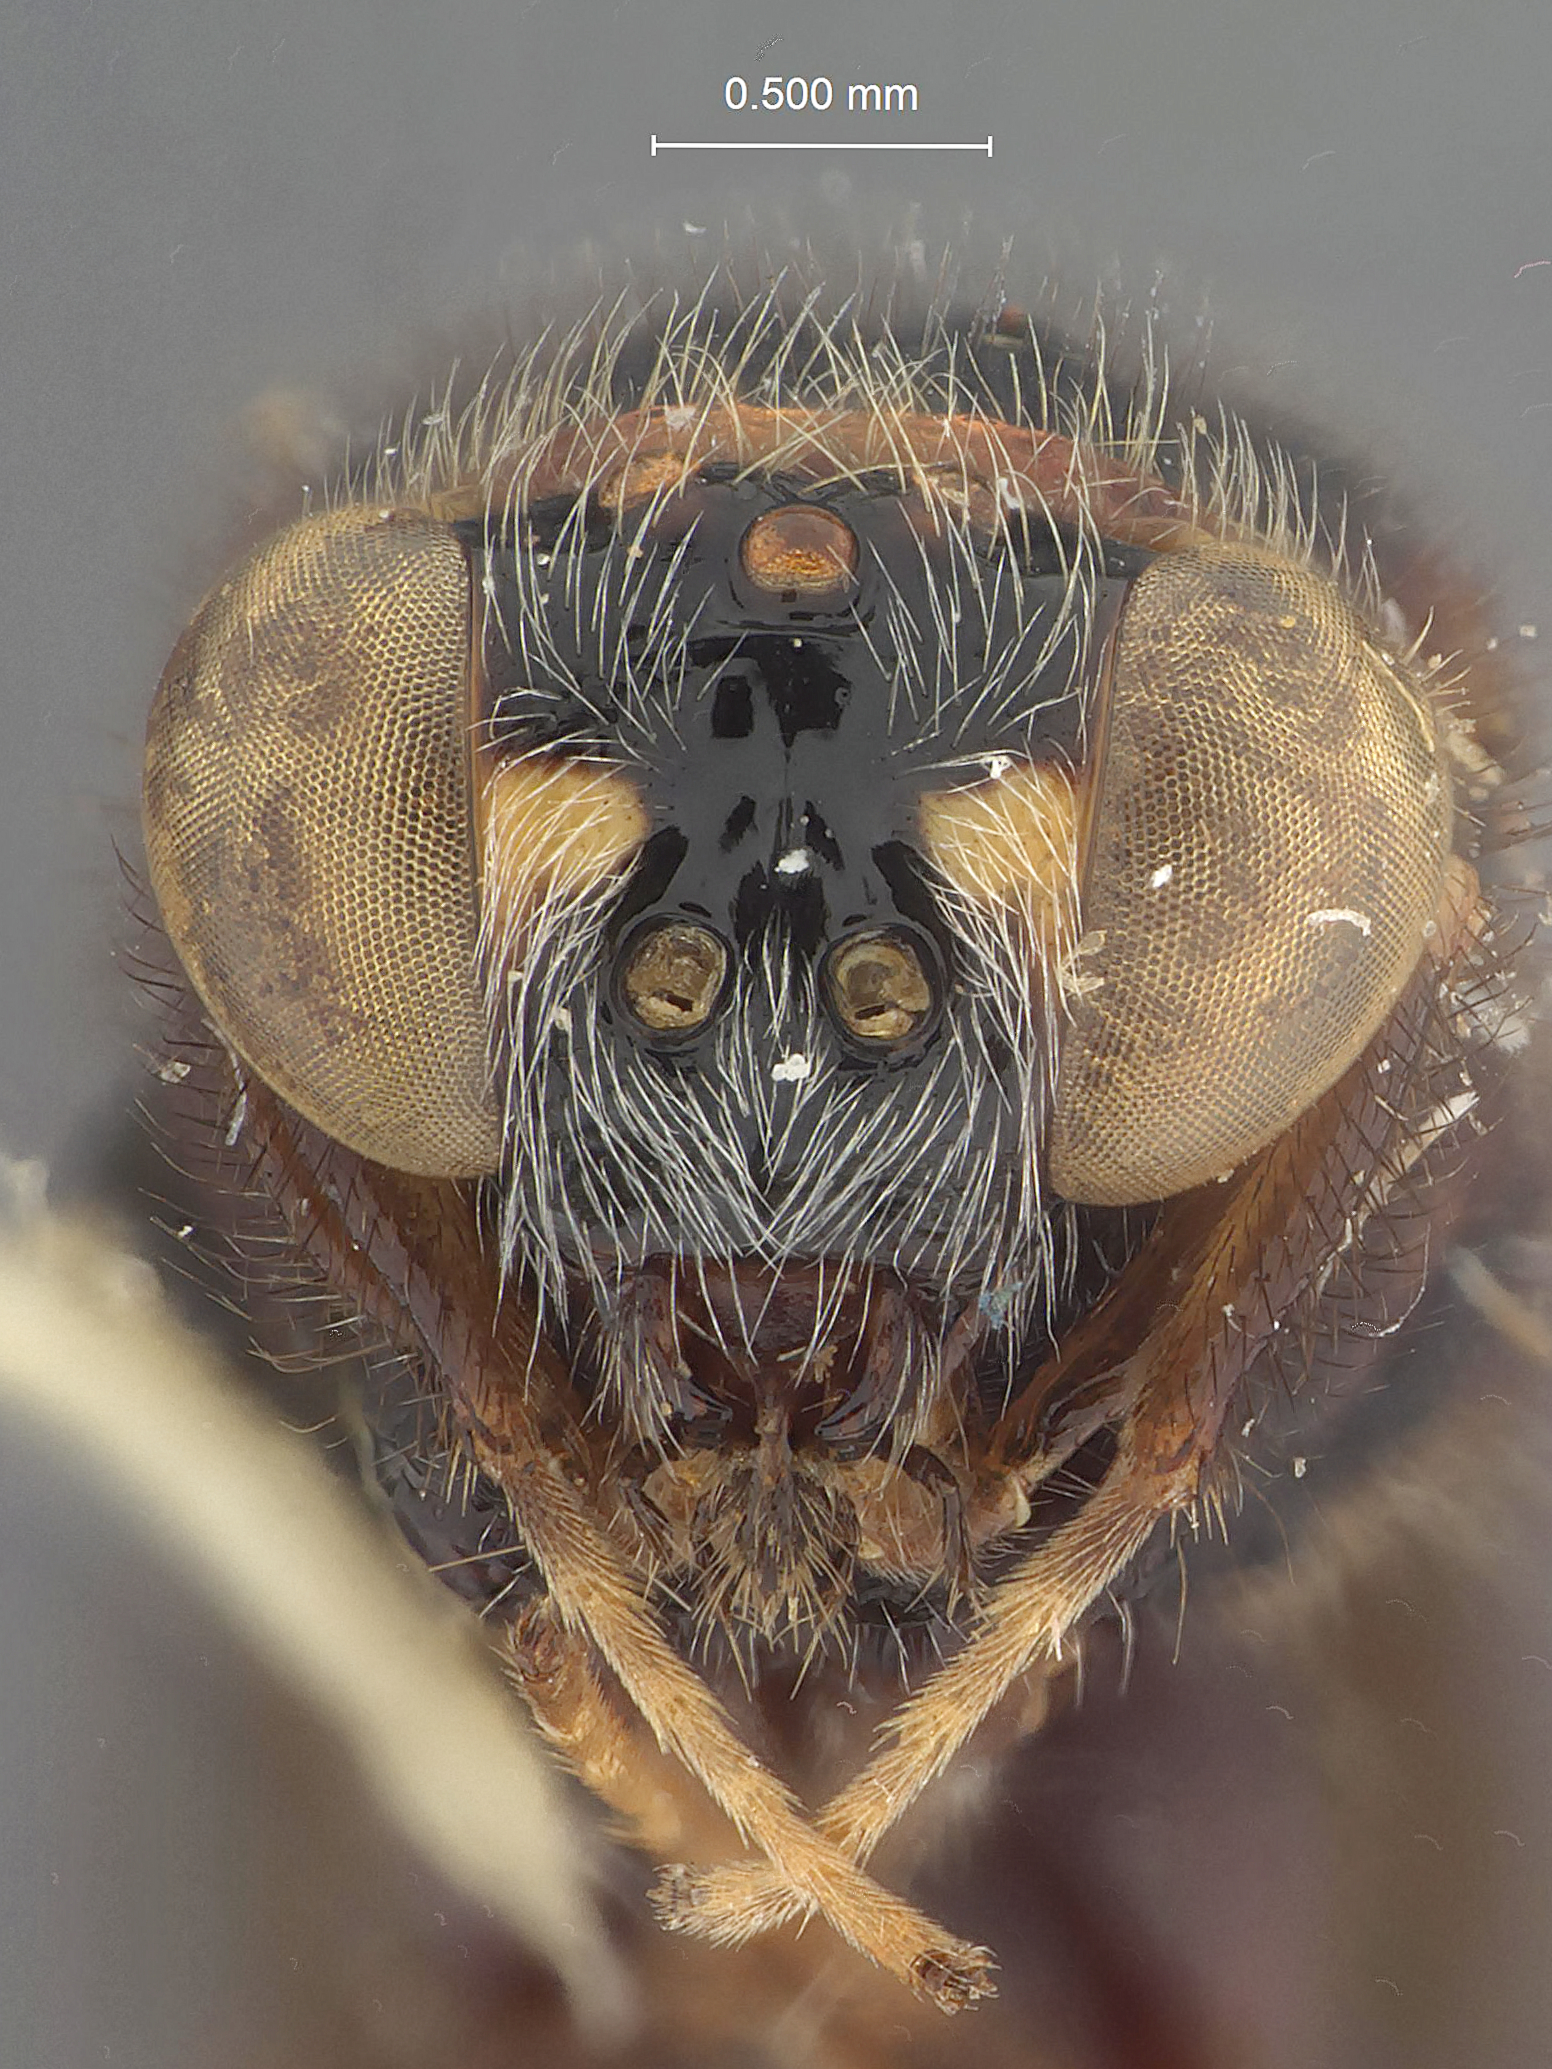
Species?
Grisselliella panamensis
